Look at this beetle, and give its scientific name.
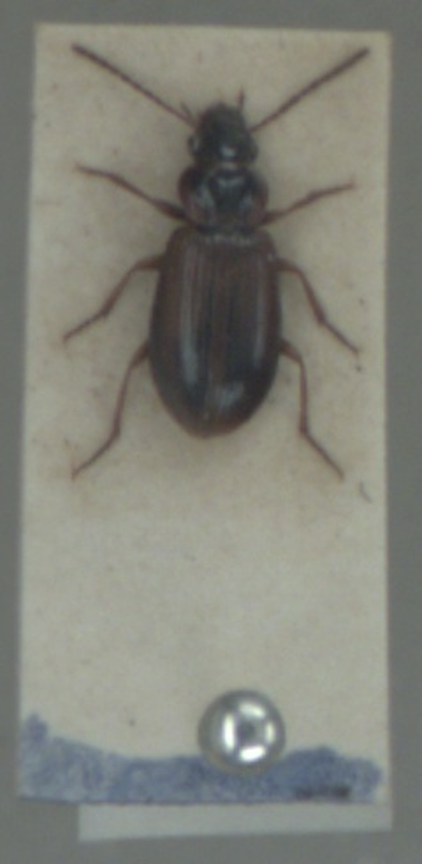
Dicheirotrichus placidus
